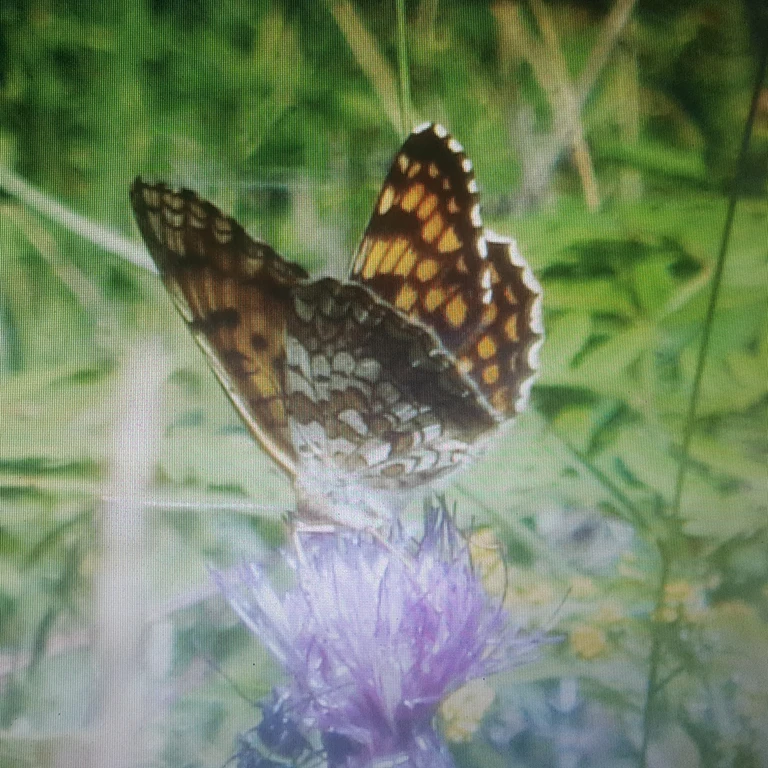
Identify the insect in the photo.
Melitaea phoebe
